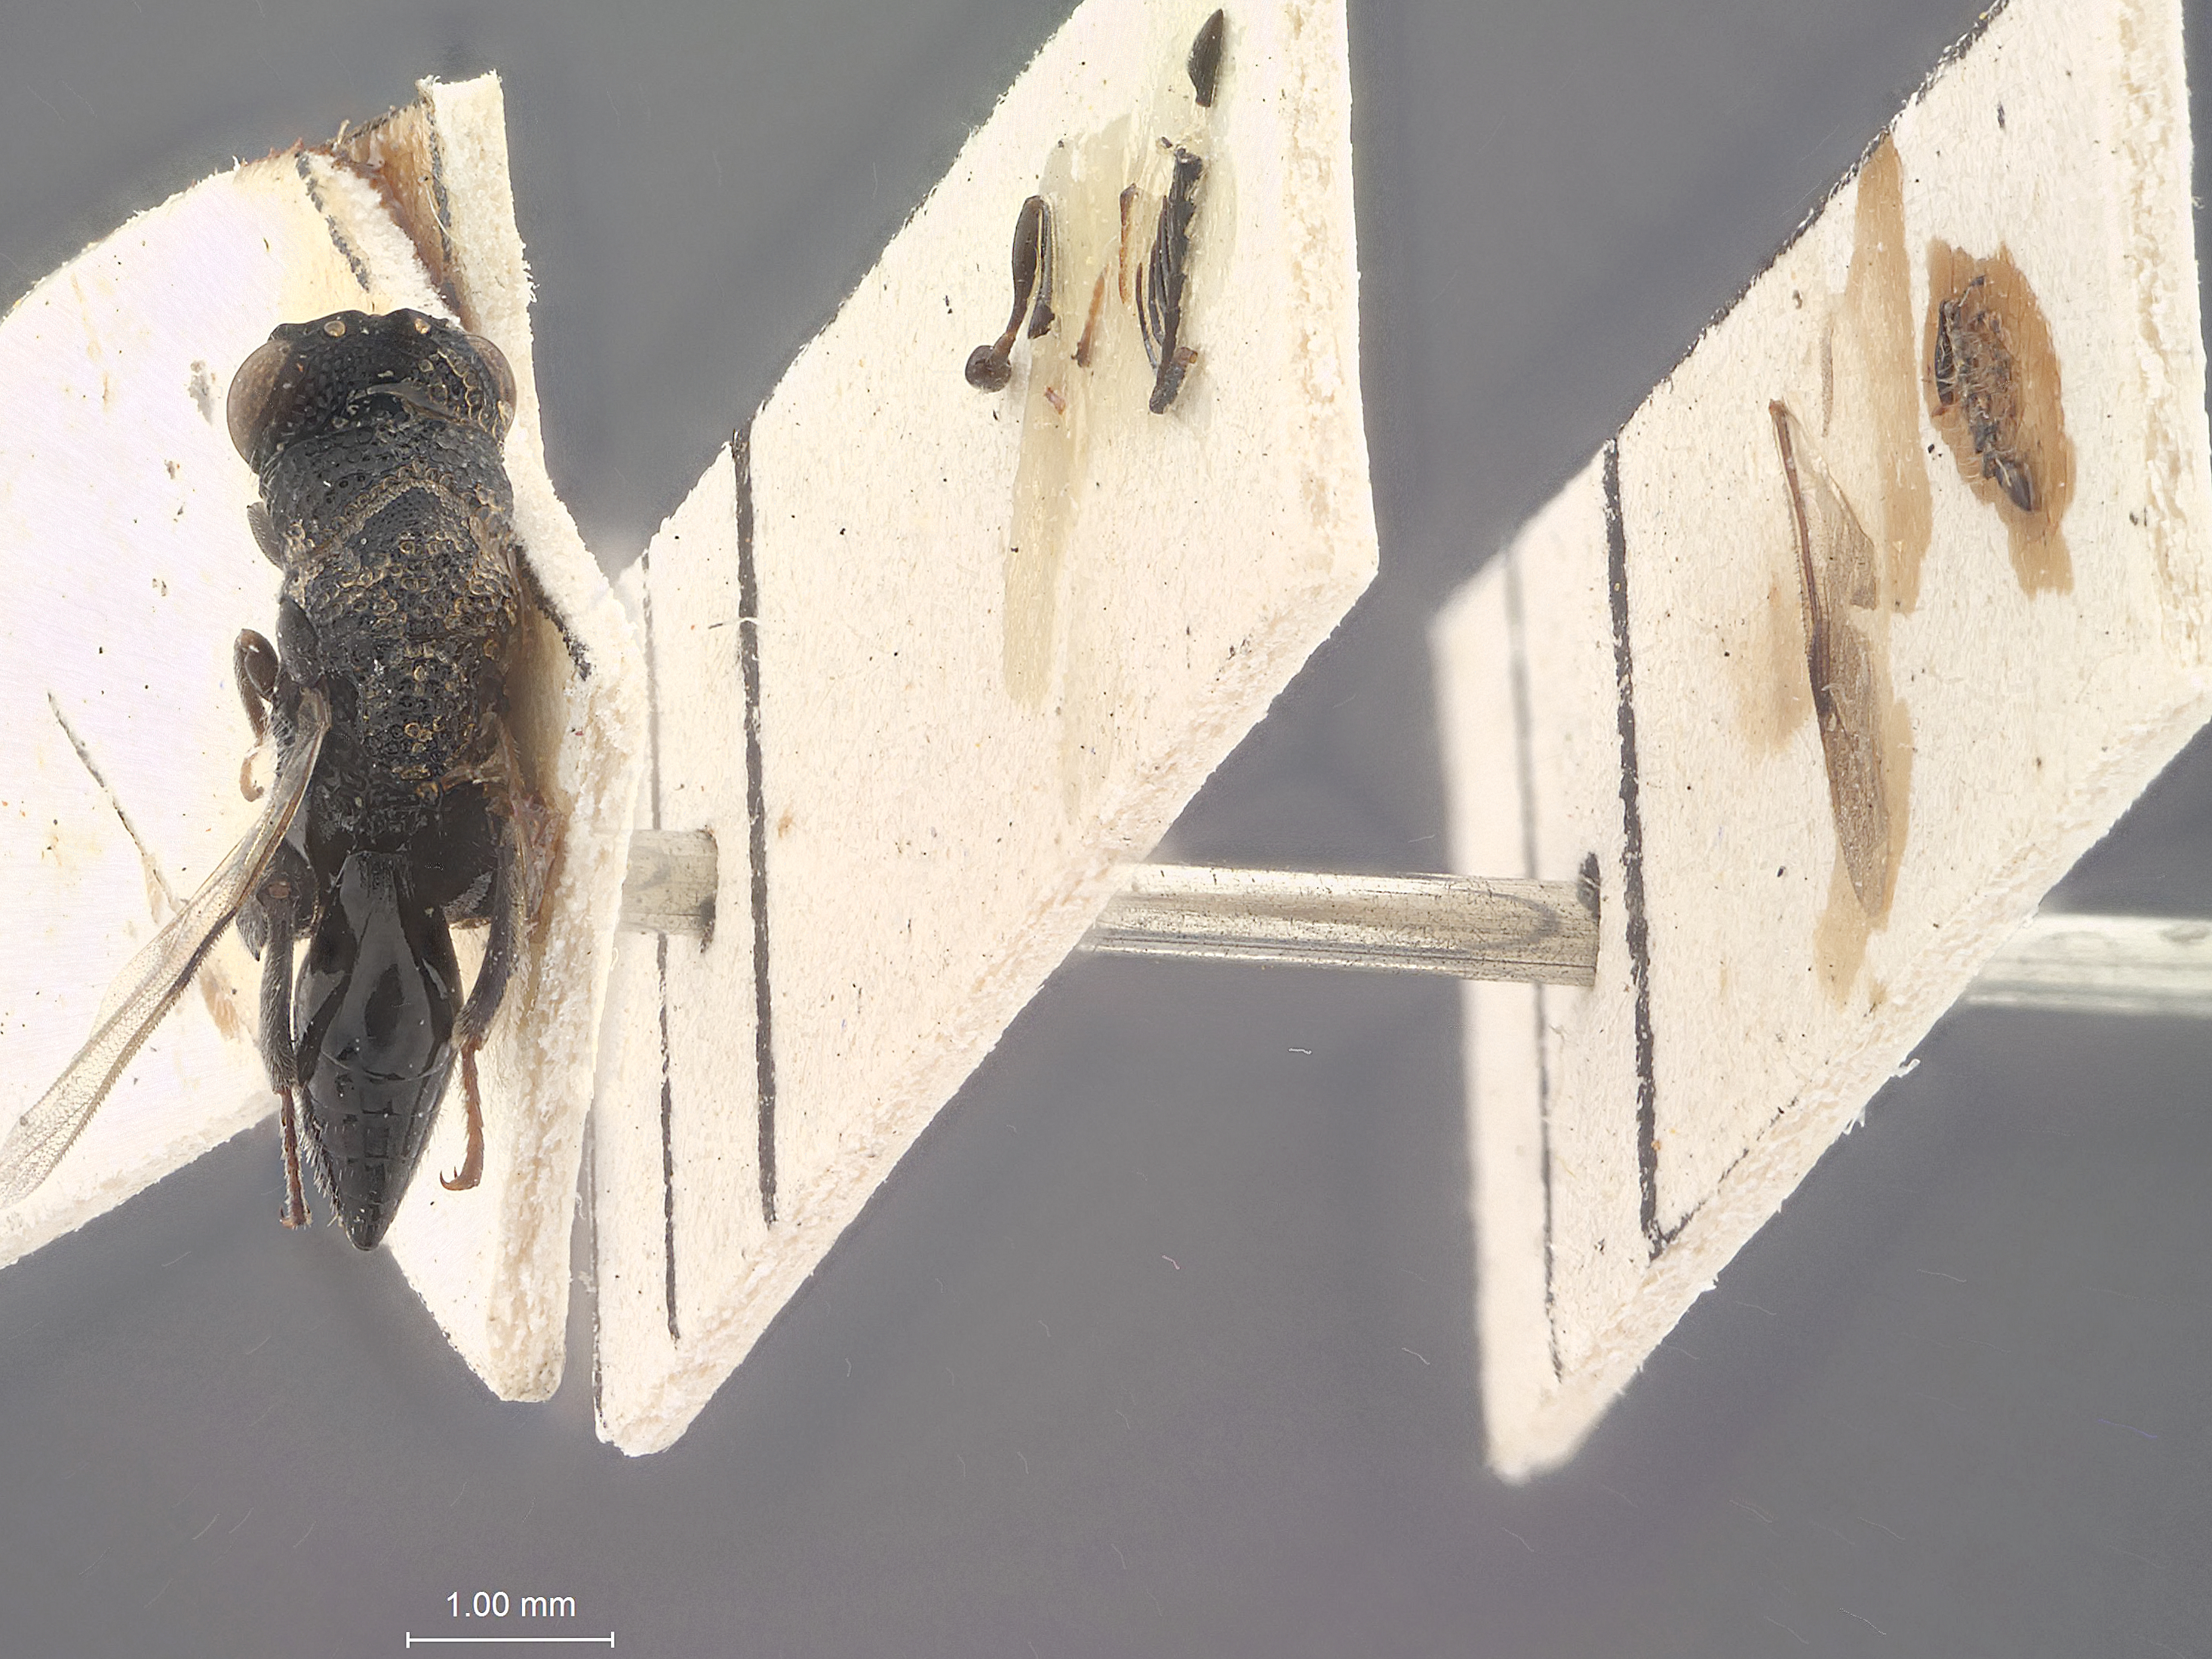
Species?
Sabatius ater
